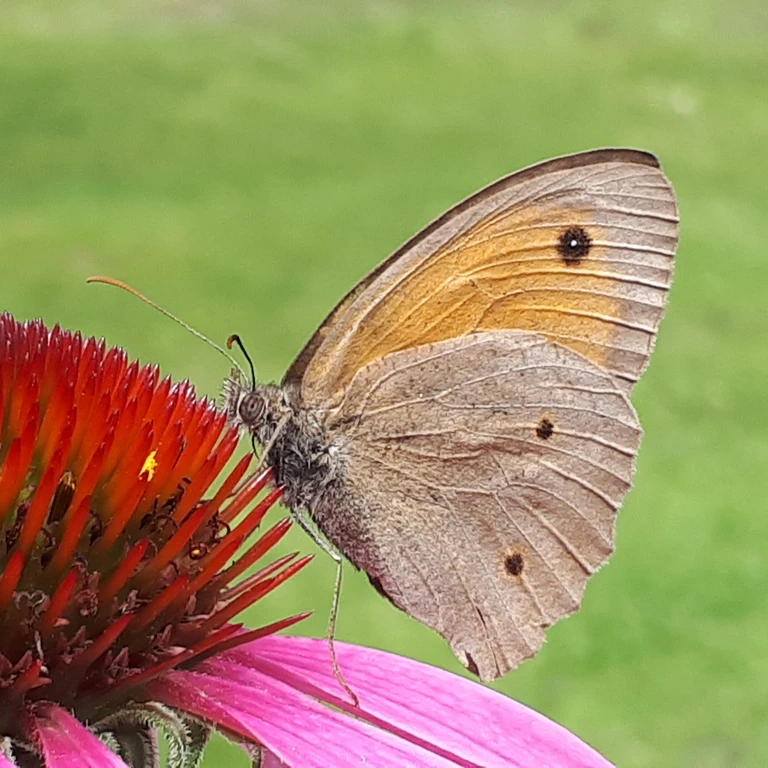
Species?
Maniola jurtina
